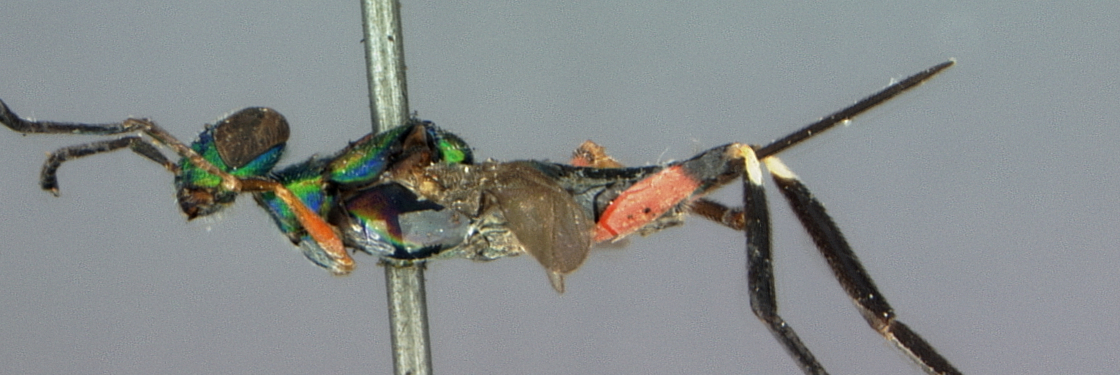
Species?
Metapelma cubensis
